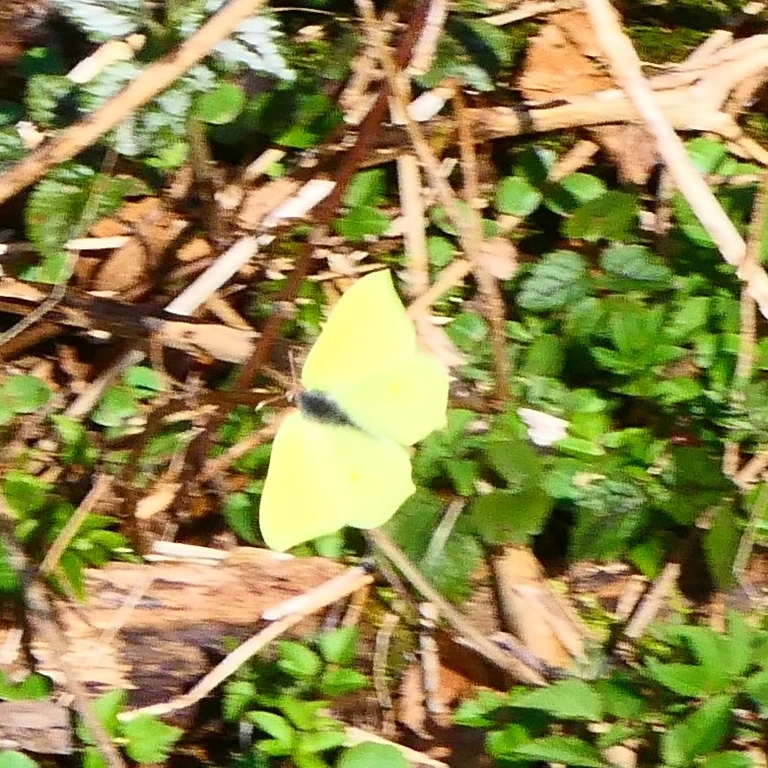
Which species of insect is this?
Gonepteryx rhamni
